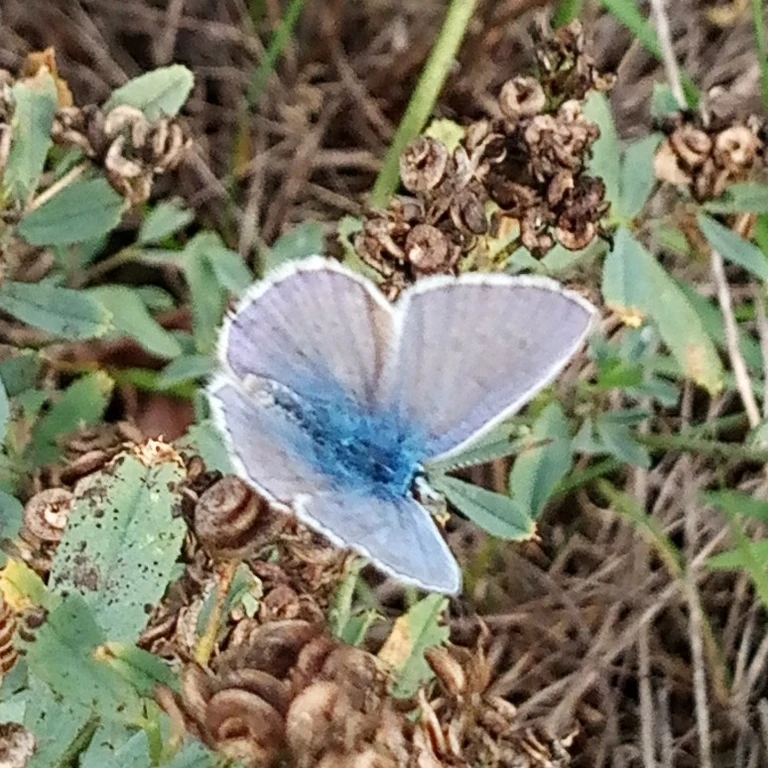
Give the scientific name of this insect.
Polyommatus icarus
